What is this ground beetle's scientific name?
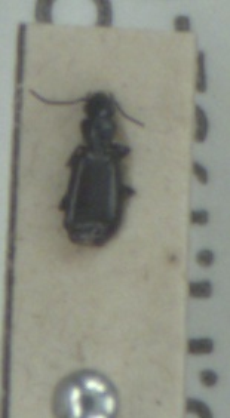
Microlestes maurus
